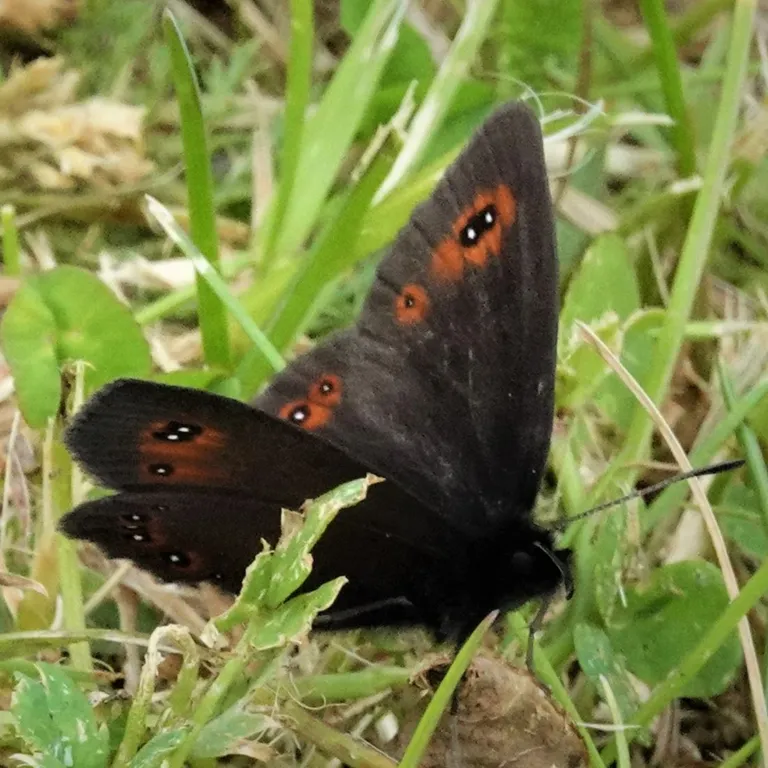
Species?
Erebia oeme
